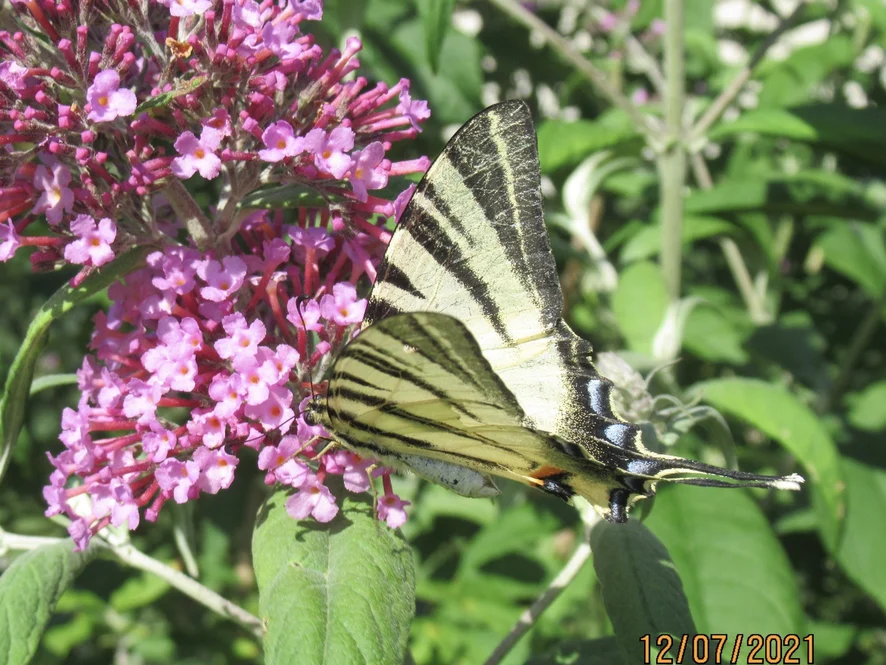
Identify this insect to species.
Iphiclides podalirius
